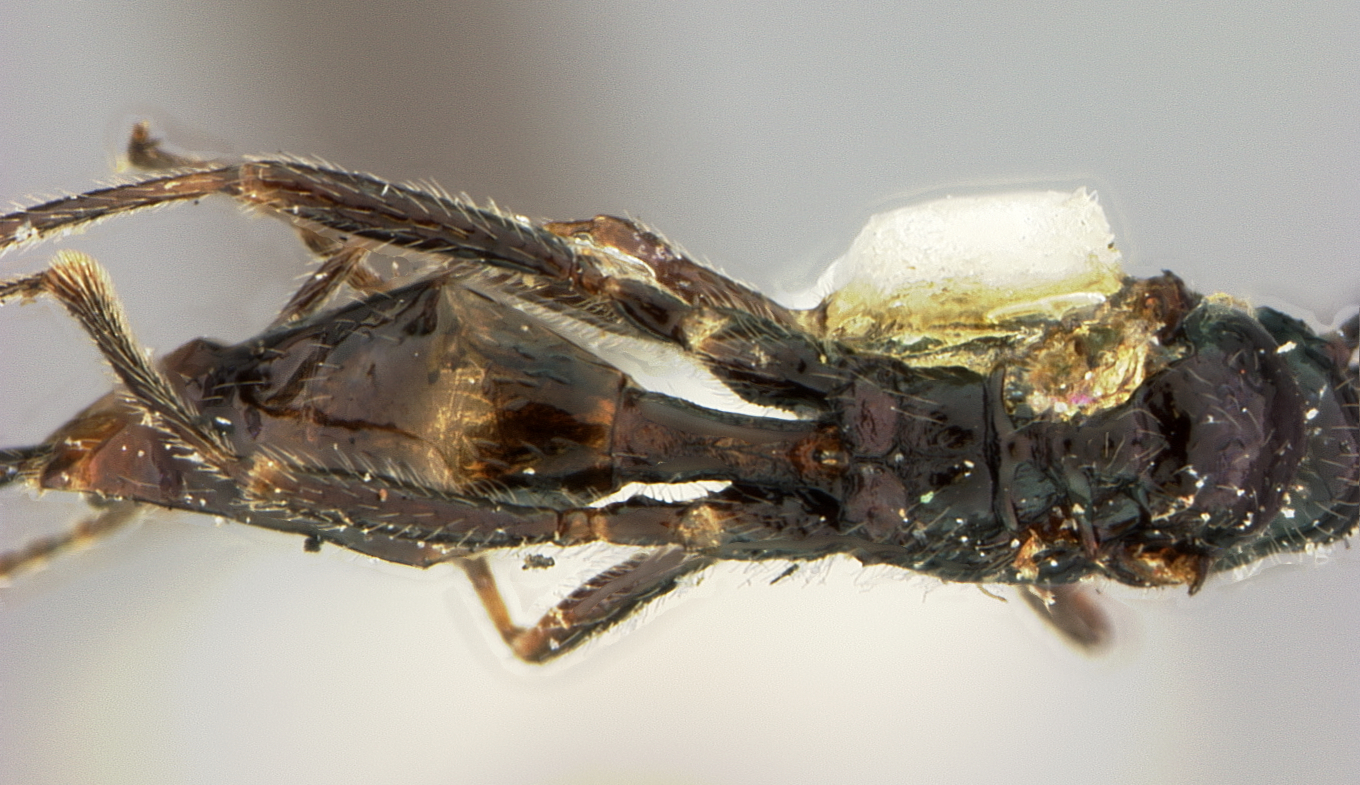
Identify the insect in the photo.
Aphidius frigidus
